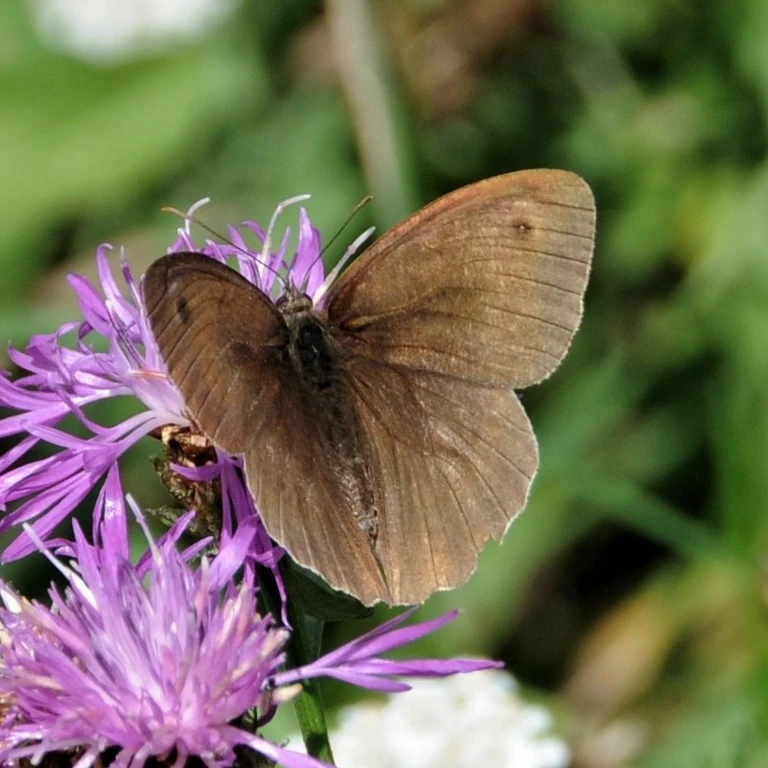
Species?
Maniola jurtina
